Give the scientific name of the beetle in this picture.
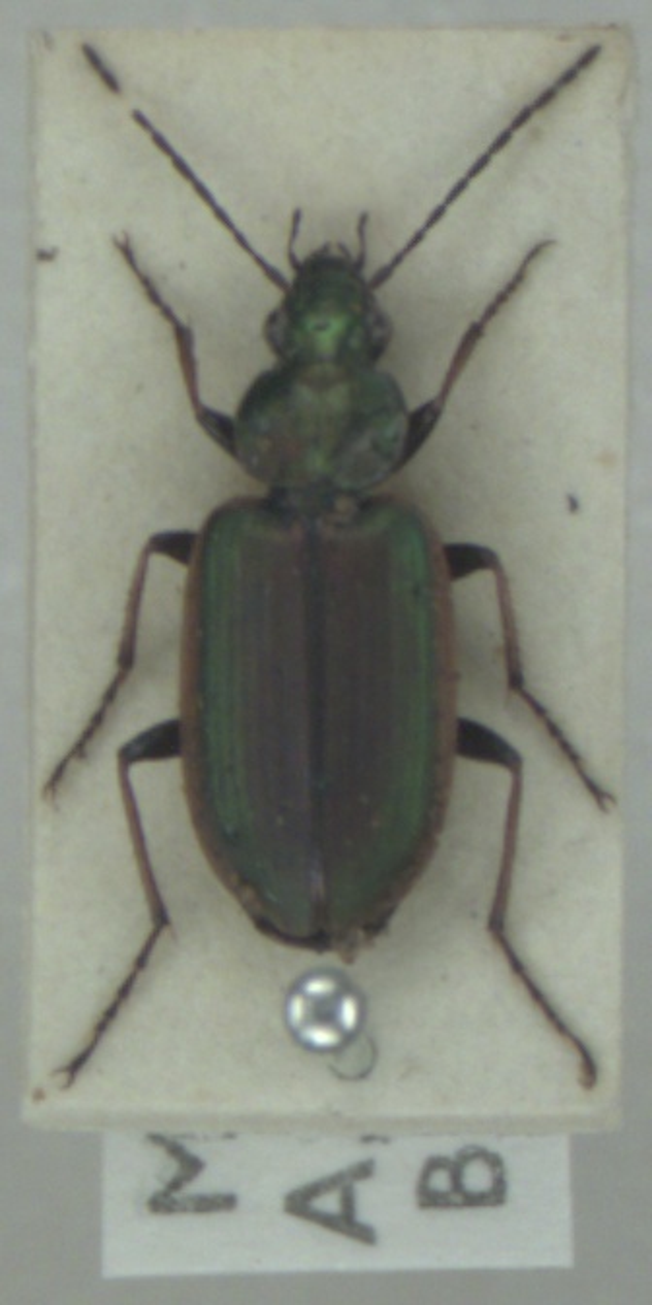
Agonum marginatum
